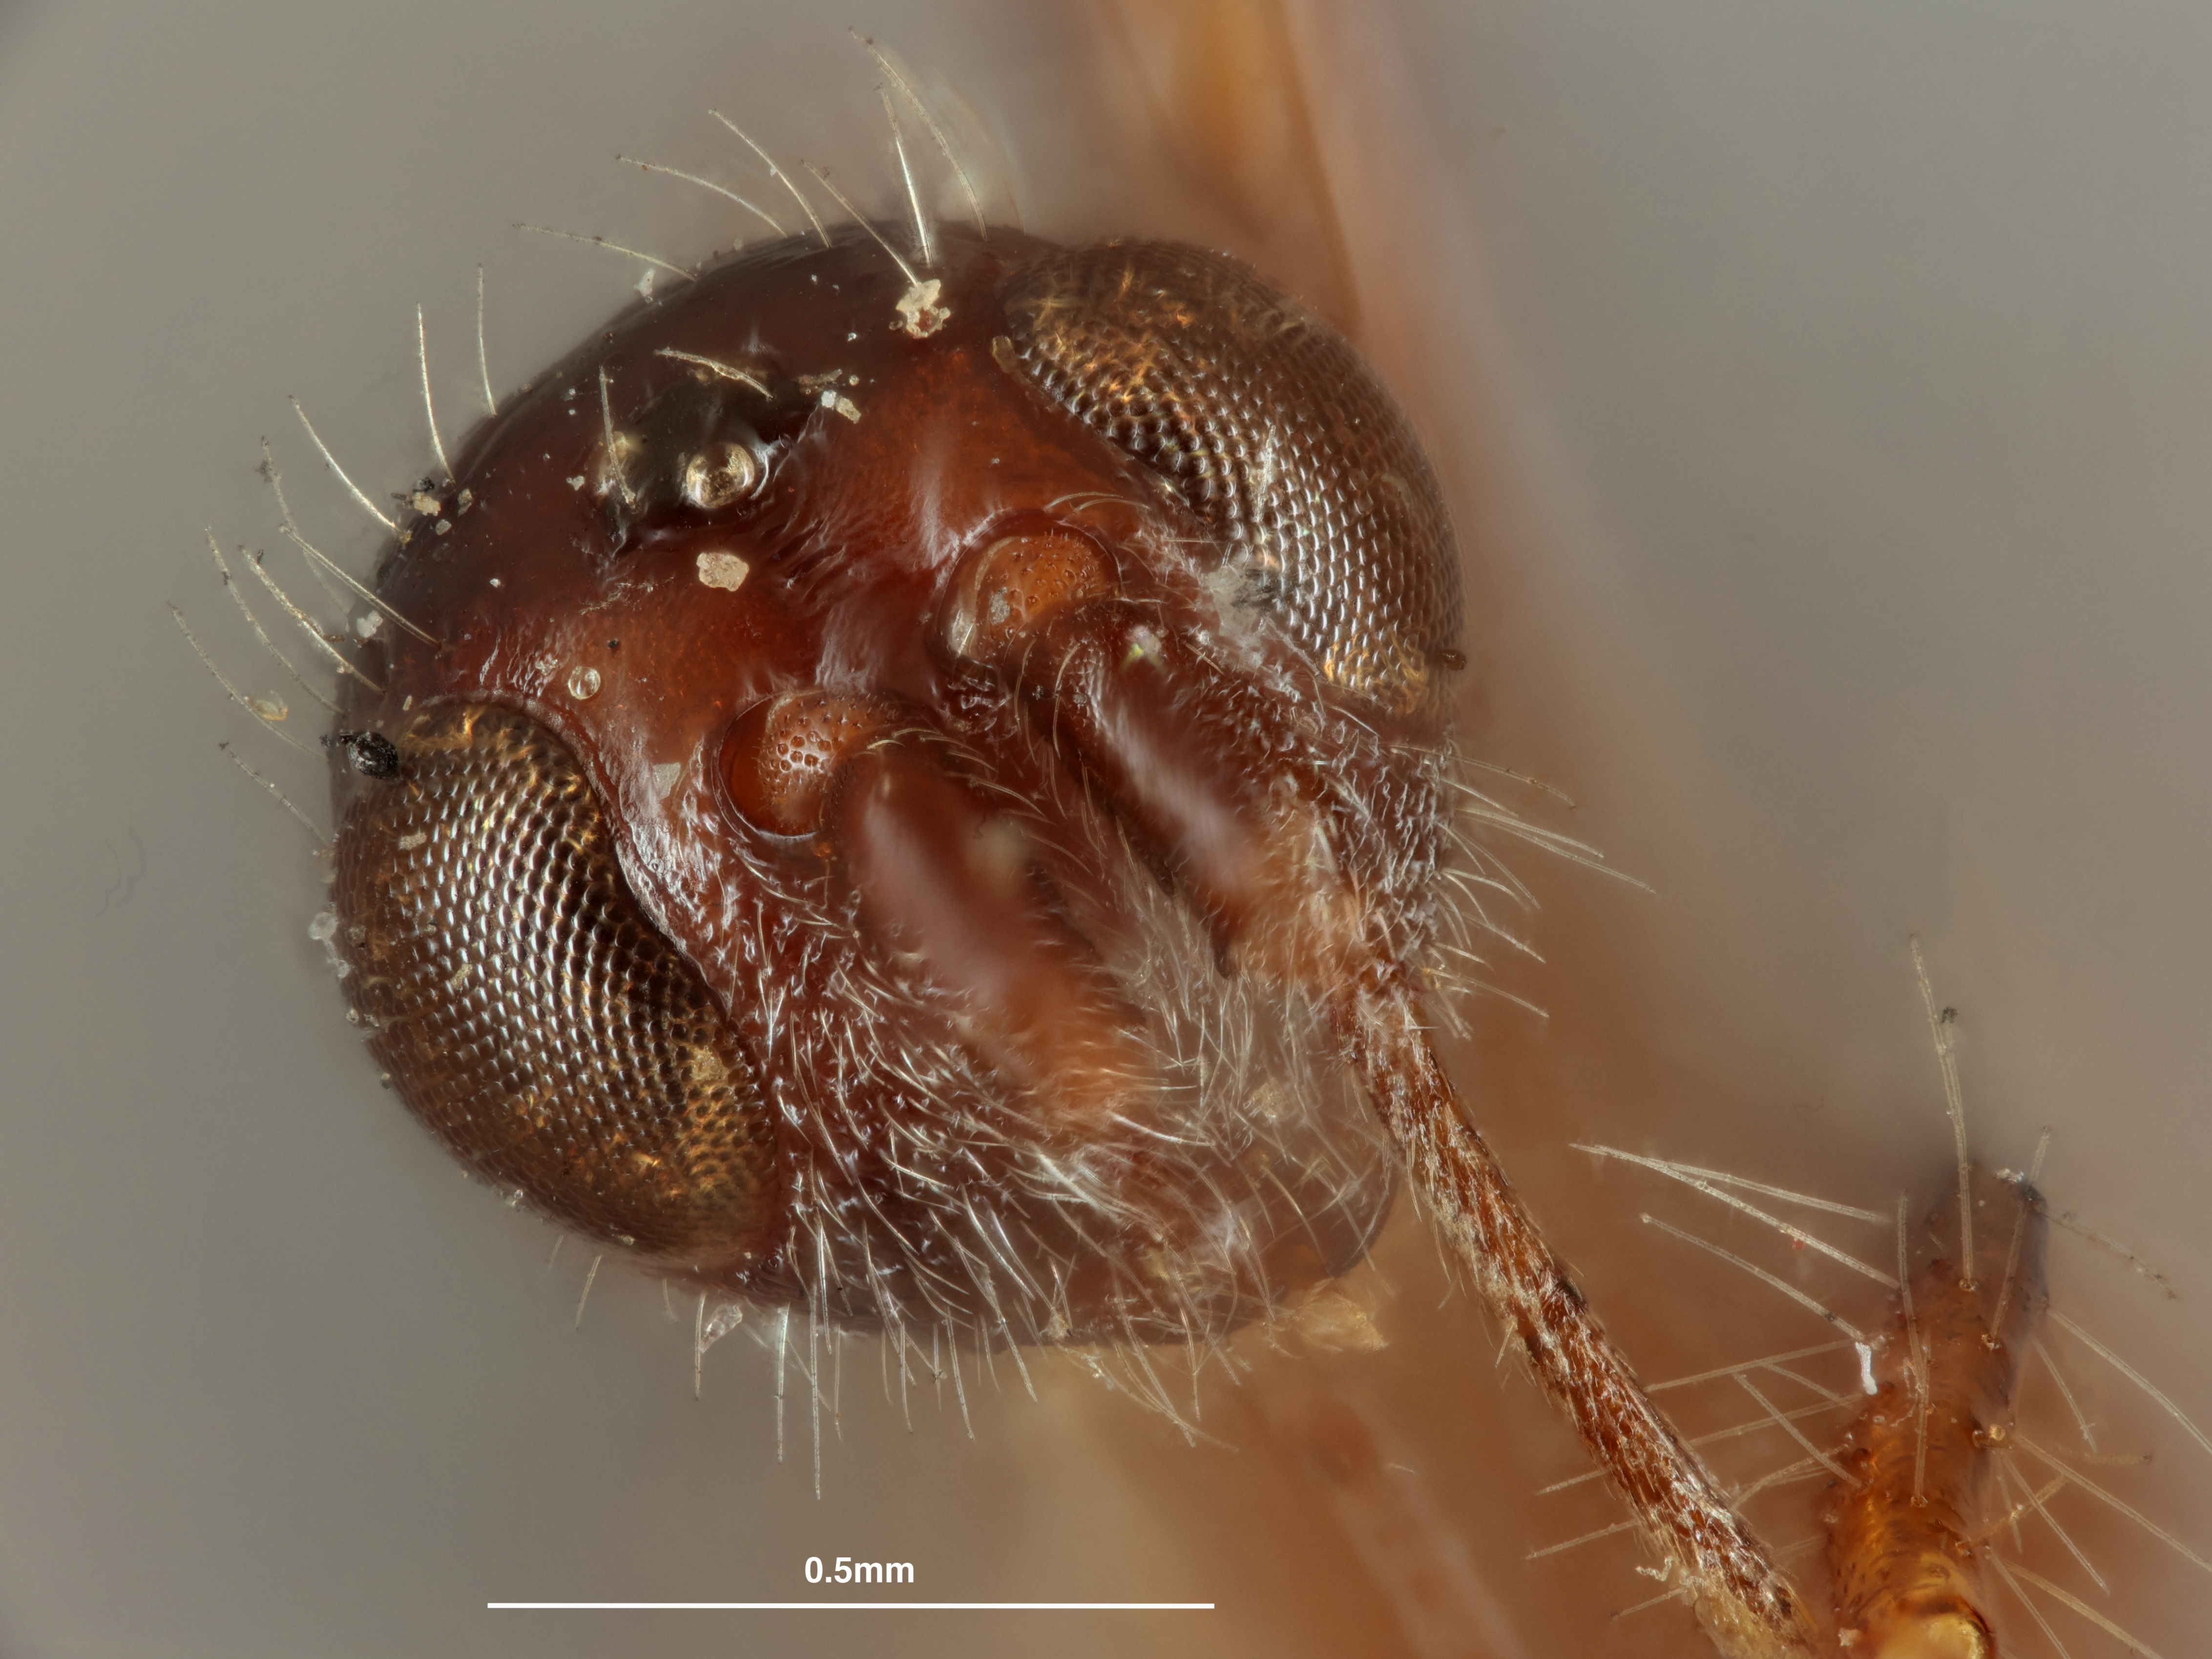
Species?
Paraspathius proculus
